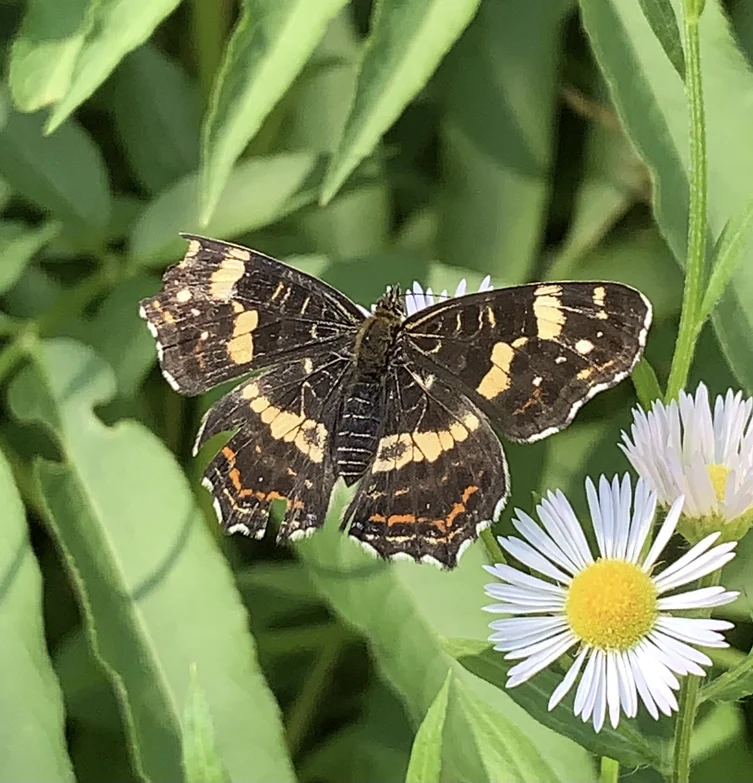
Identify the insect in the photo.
Araschnia levana
